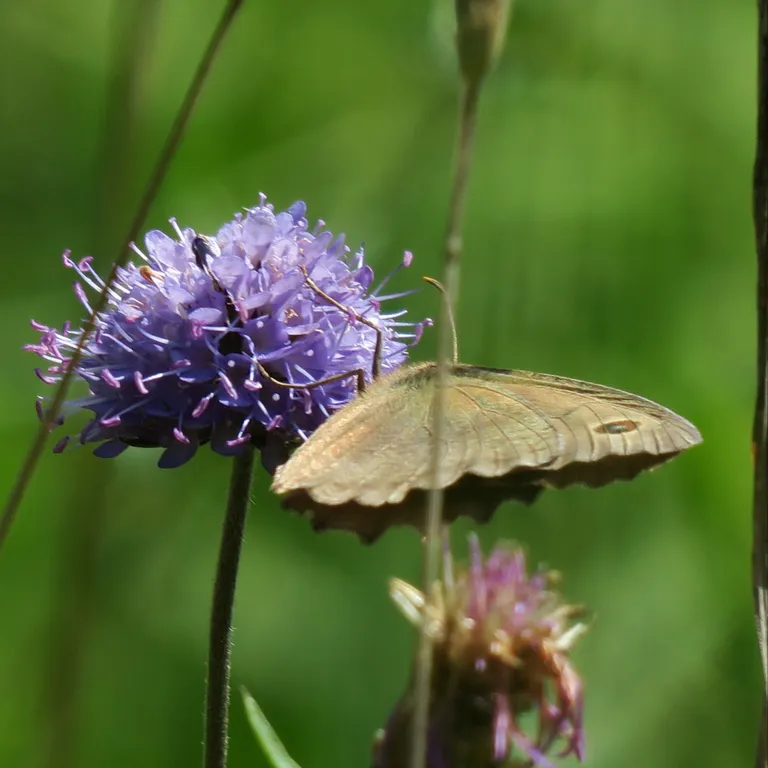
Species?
Minois dryas
